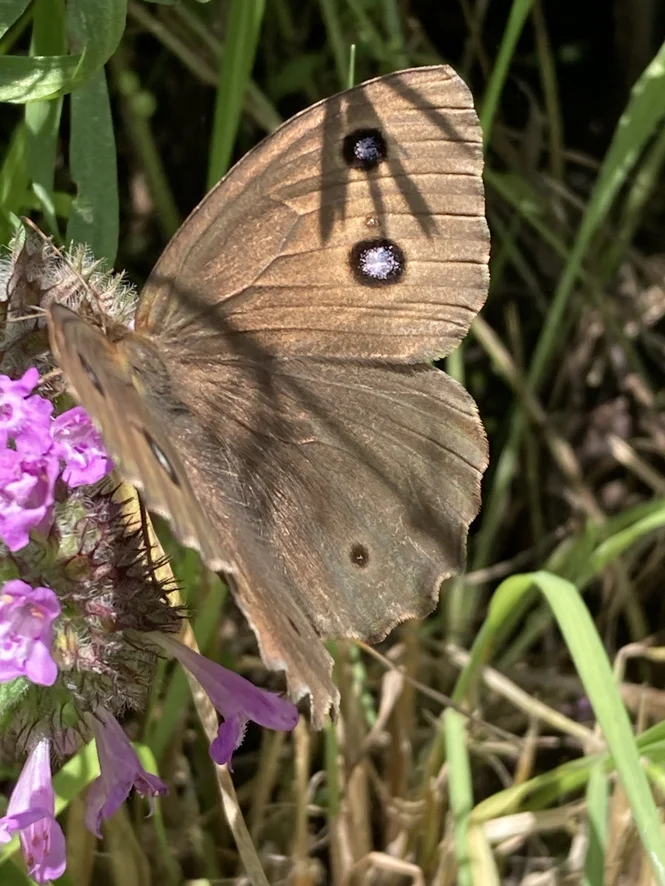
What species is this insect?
Minois dryas
